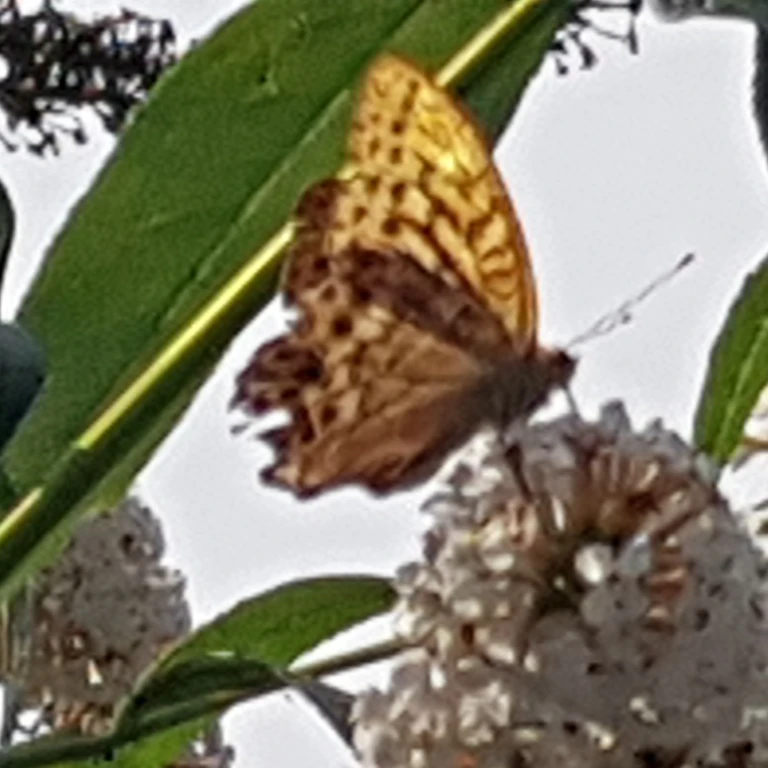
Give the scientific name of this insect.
Argynnis paphia
